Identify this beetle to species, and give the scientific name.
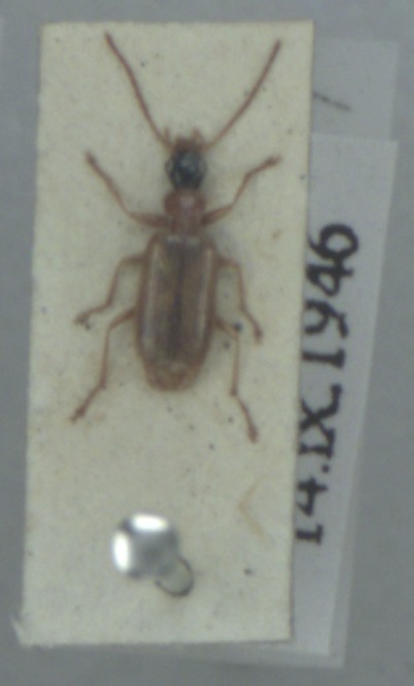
Demetrias atricapillus
